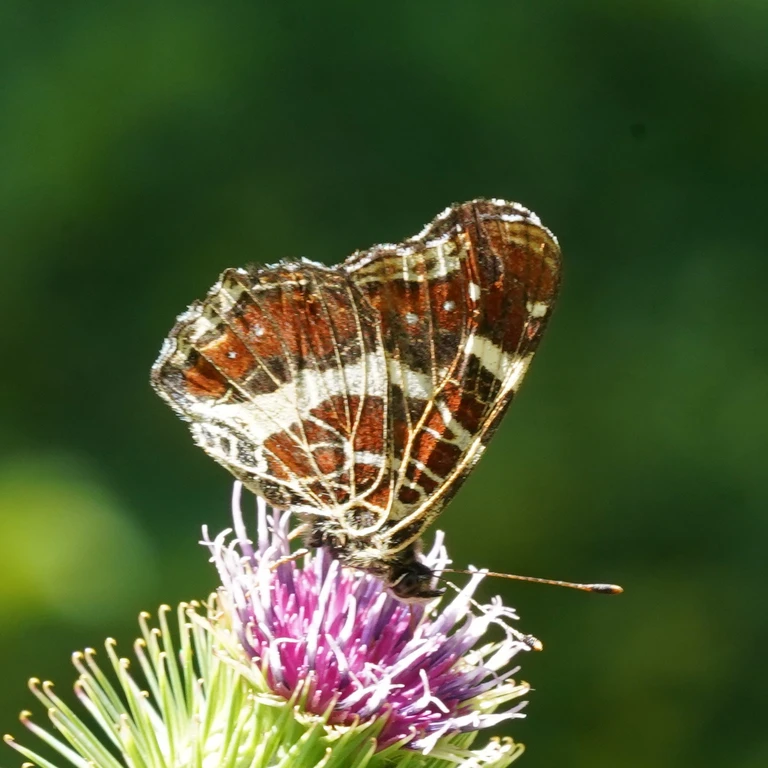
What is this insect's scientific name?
Araschnia levana
